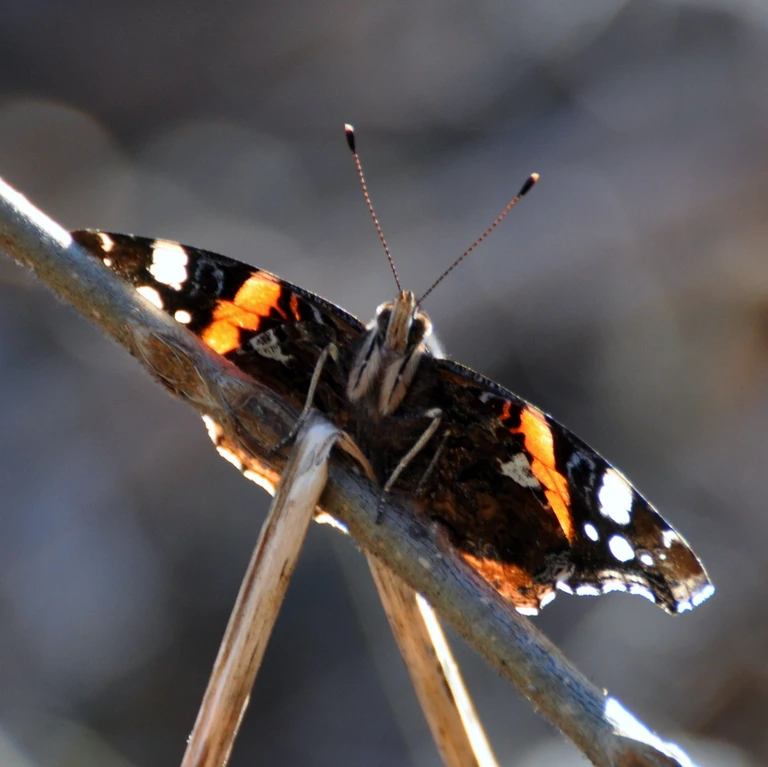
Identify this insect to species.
Vanessa atalanta
